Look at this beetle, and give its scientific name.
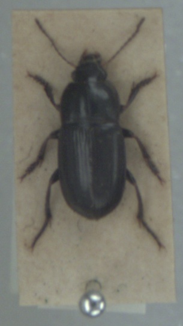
Harpalus anxius
